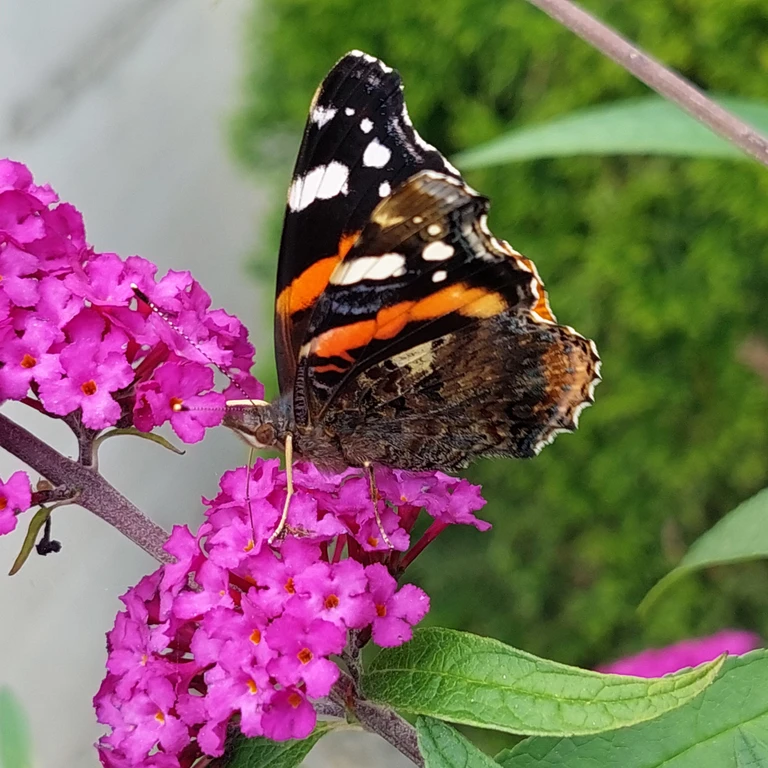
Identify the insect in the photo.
Vanessa atalanta
